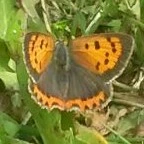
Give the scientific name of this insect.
Lycaena phlaeas
